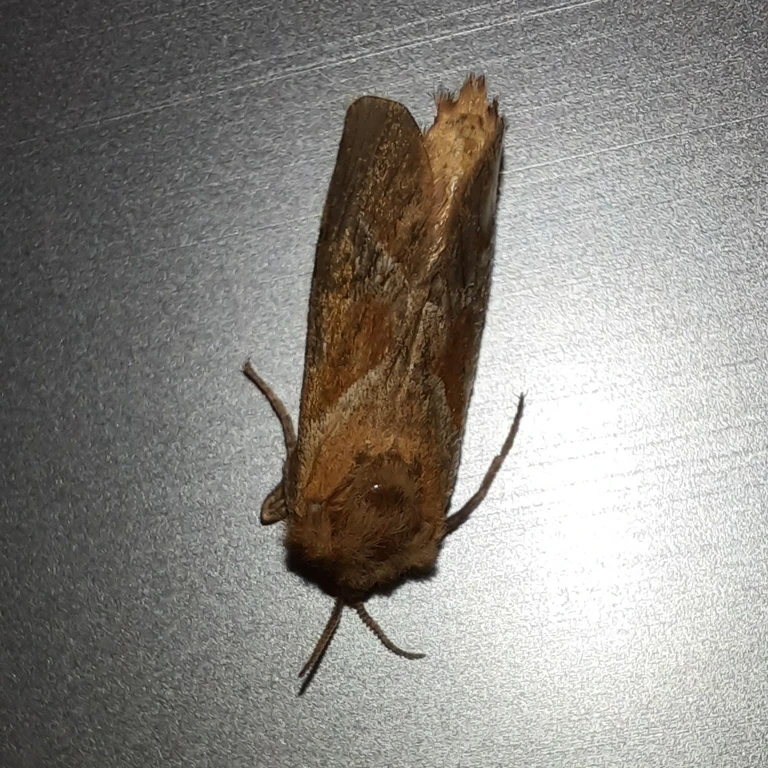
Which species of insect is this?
Triodia sylvina
